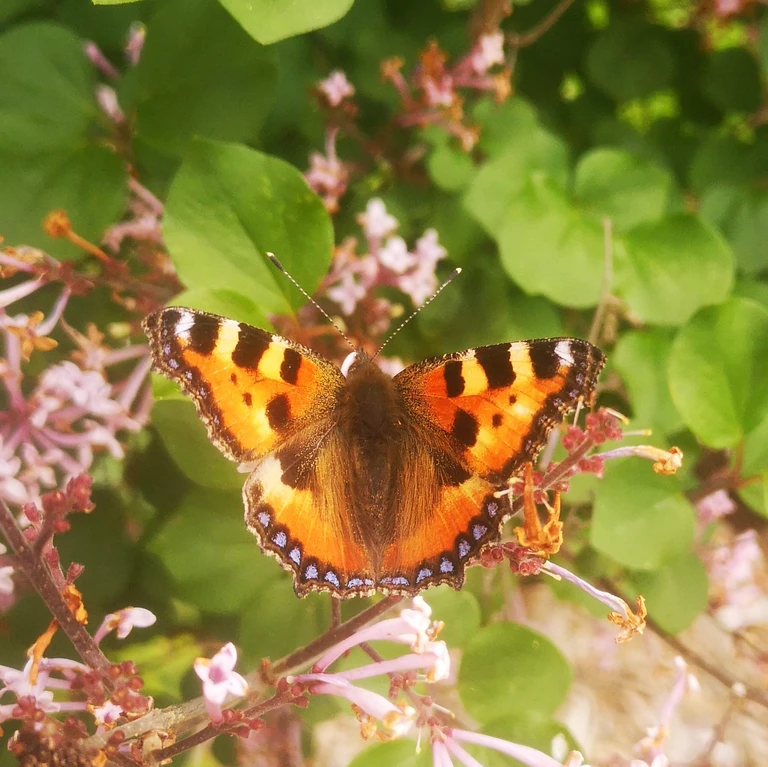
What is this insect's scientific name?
Aglais urticae
